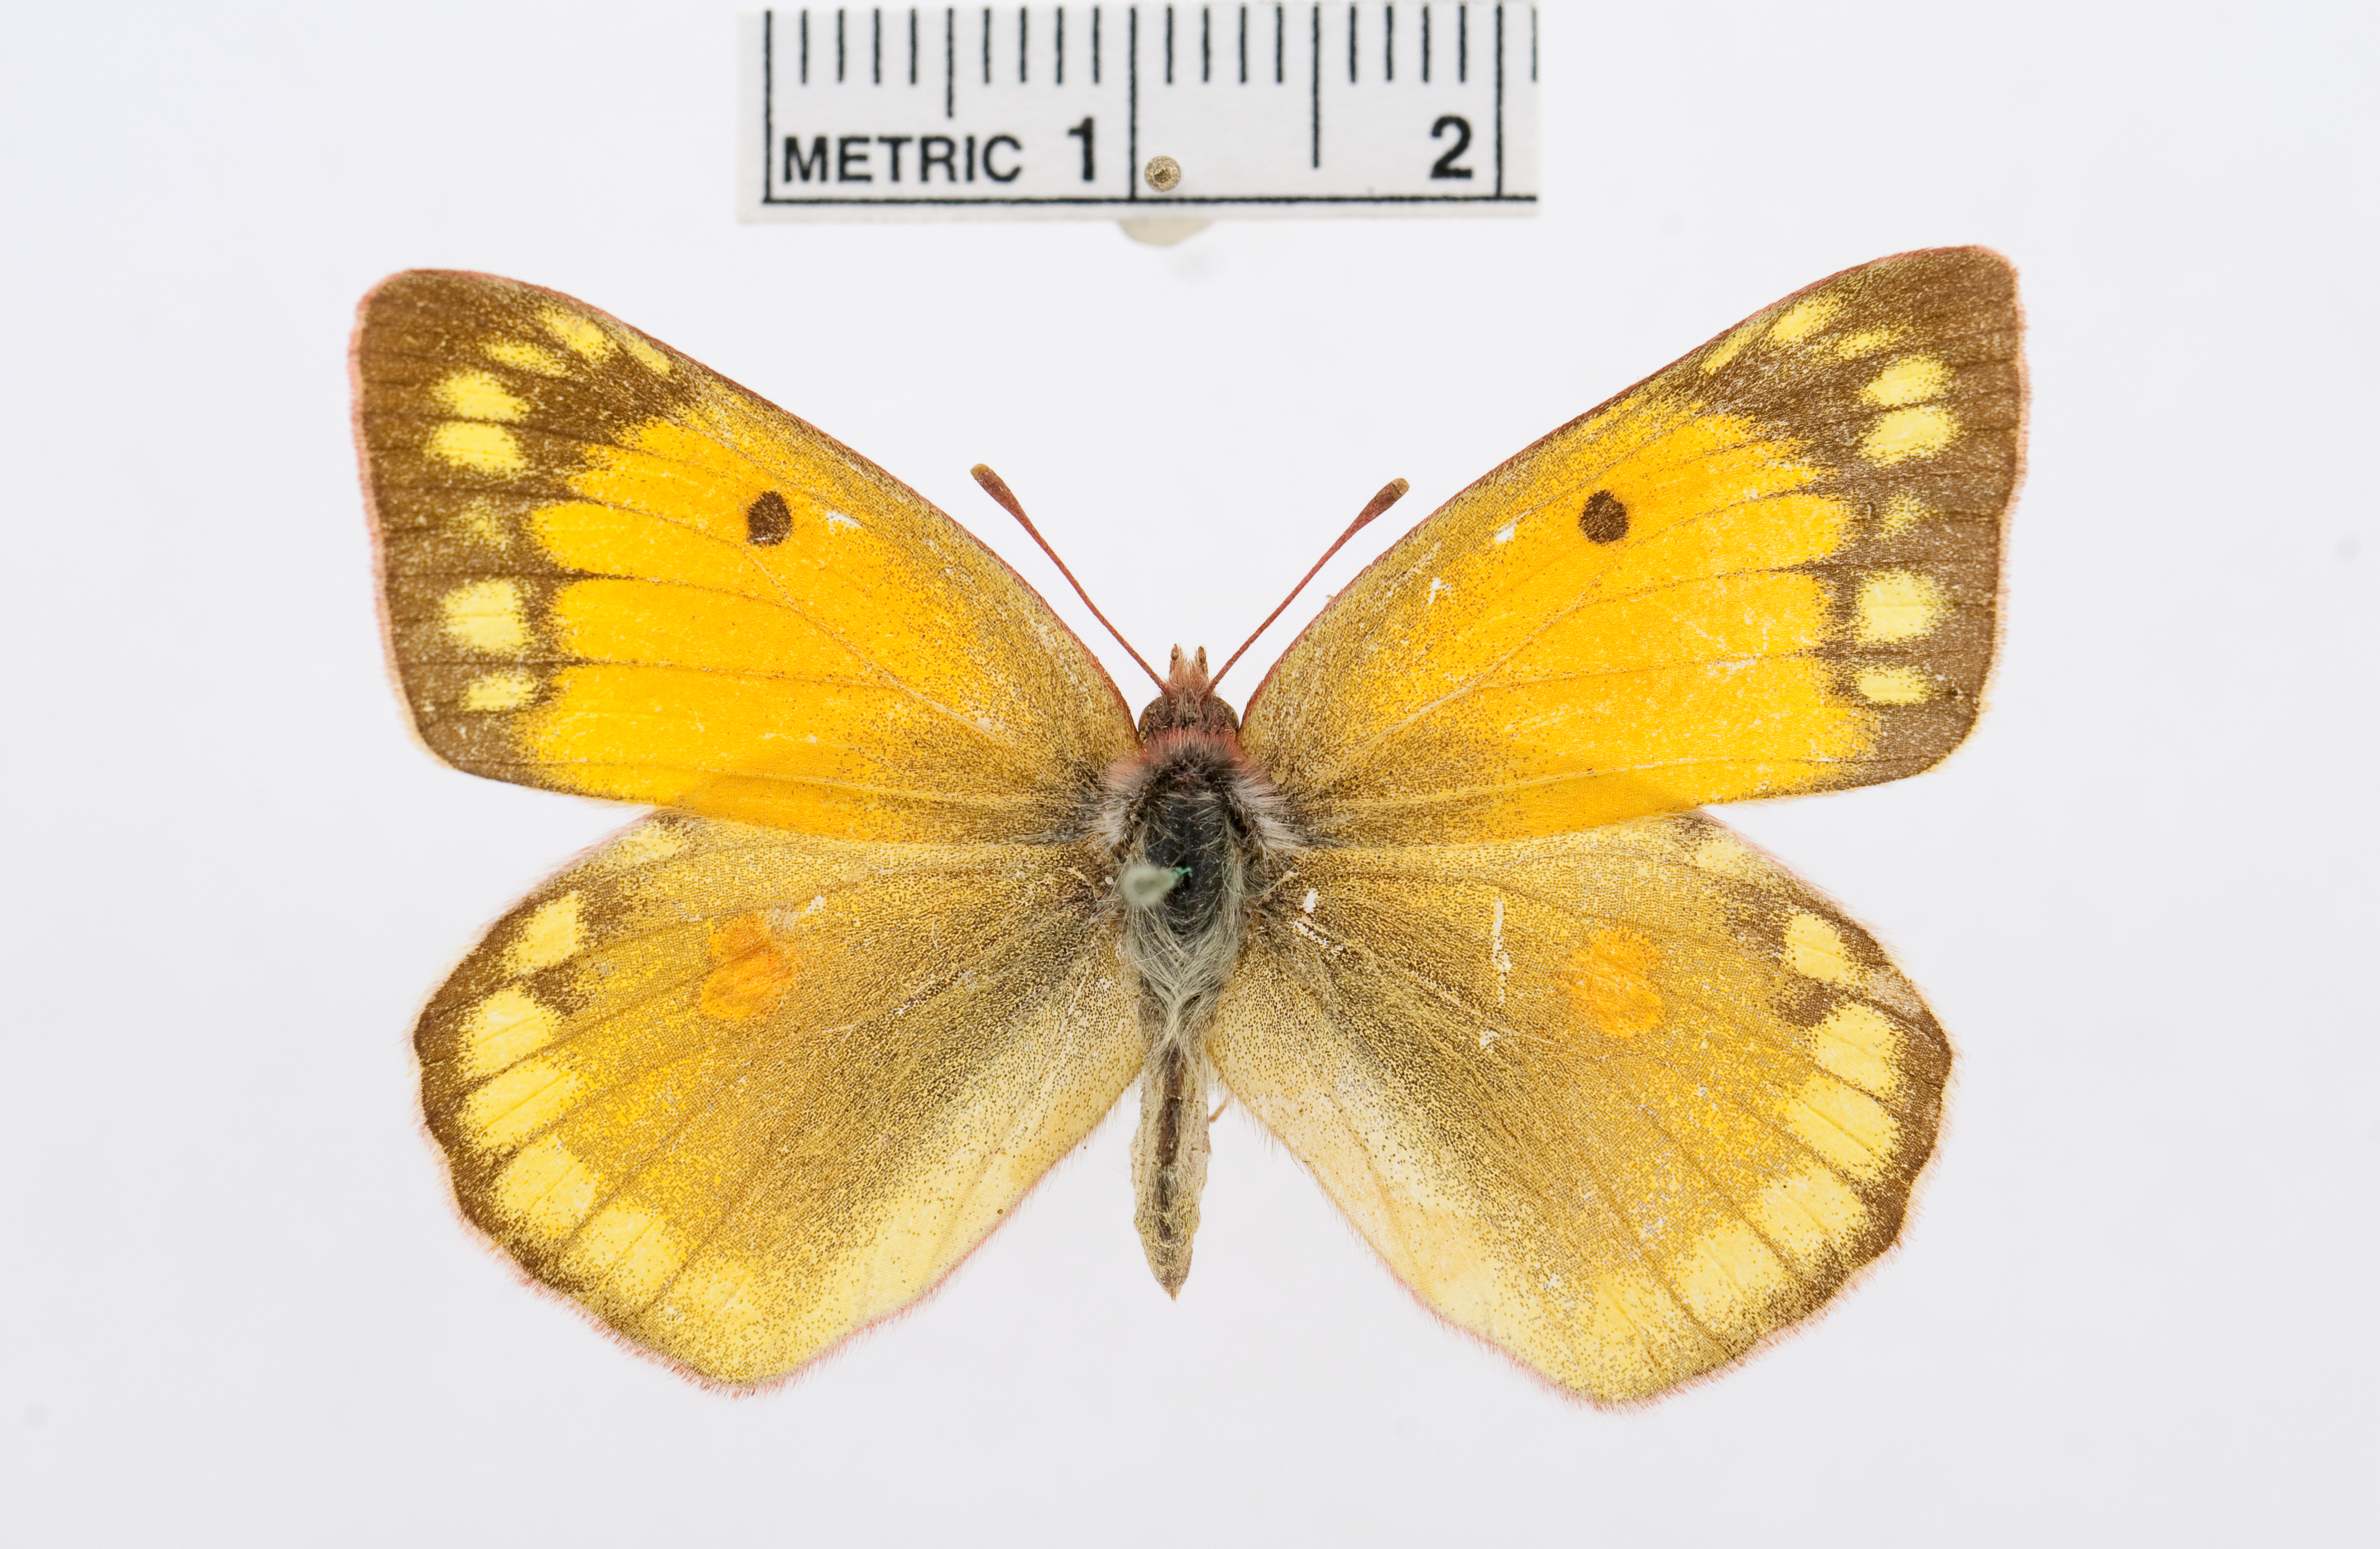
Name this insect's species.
Colias chrysotheme
